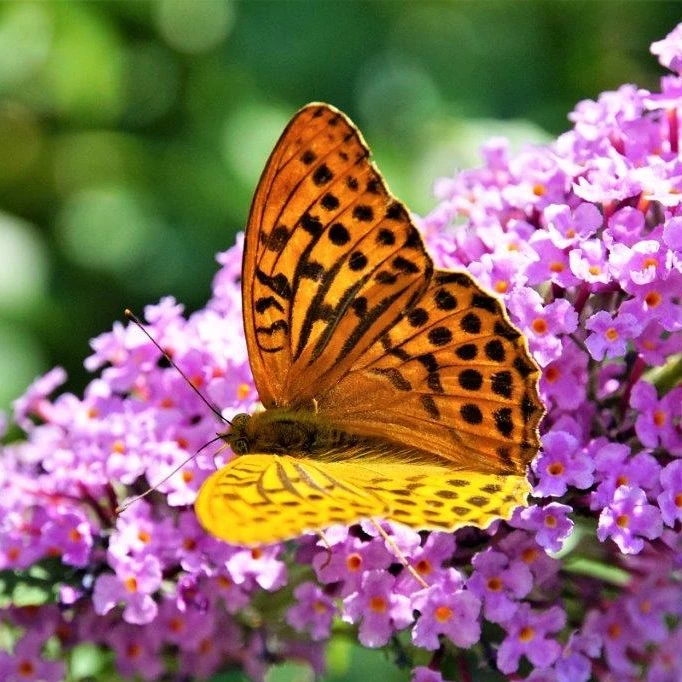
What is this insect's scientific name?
Argynnis paphia
